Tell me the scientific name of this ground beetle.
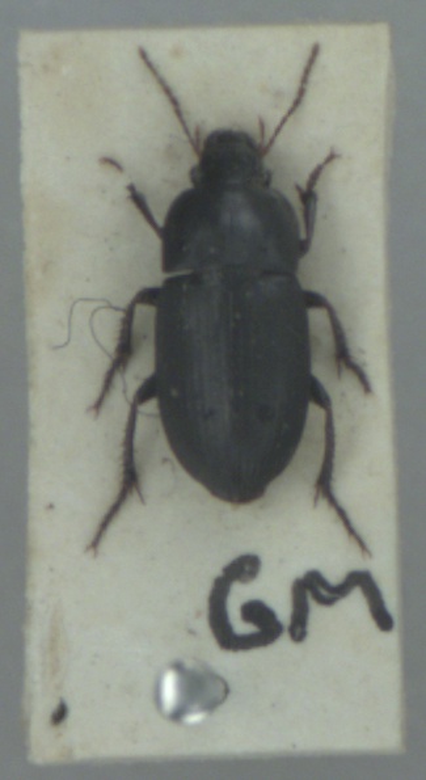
Harpalus anxius
